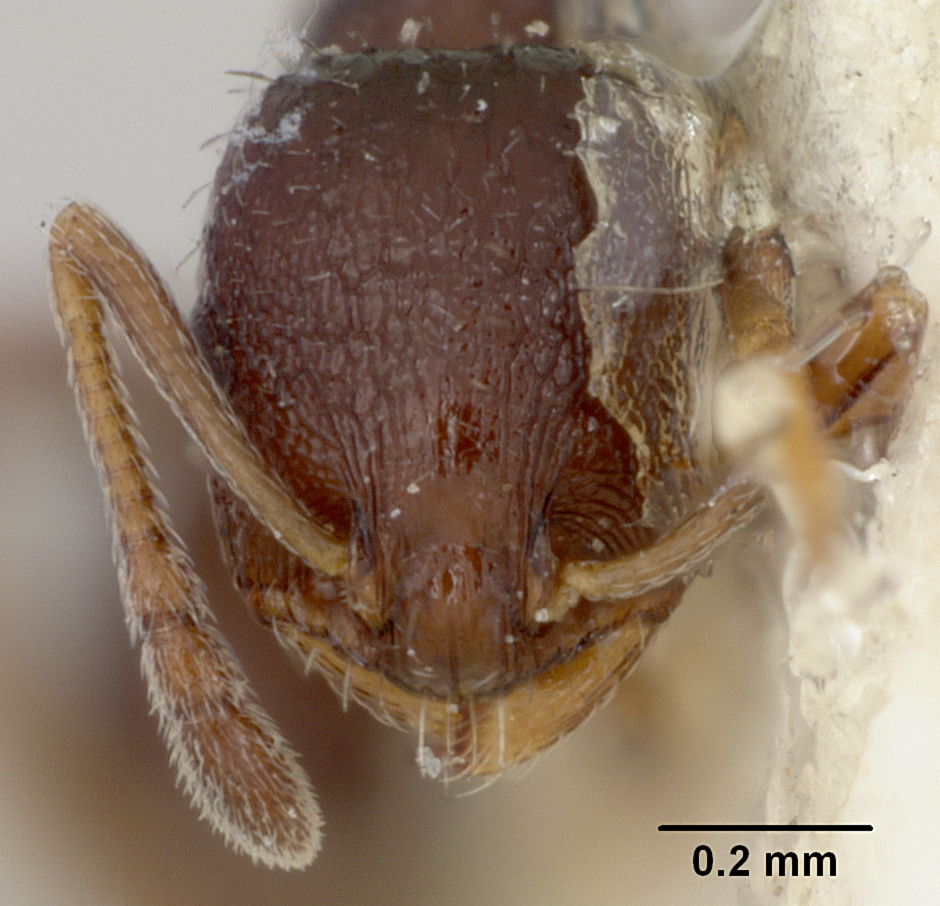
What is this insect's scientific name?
Leptothorax texanus
